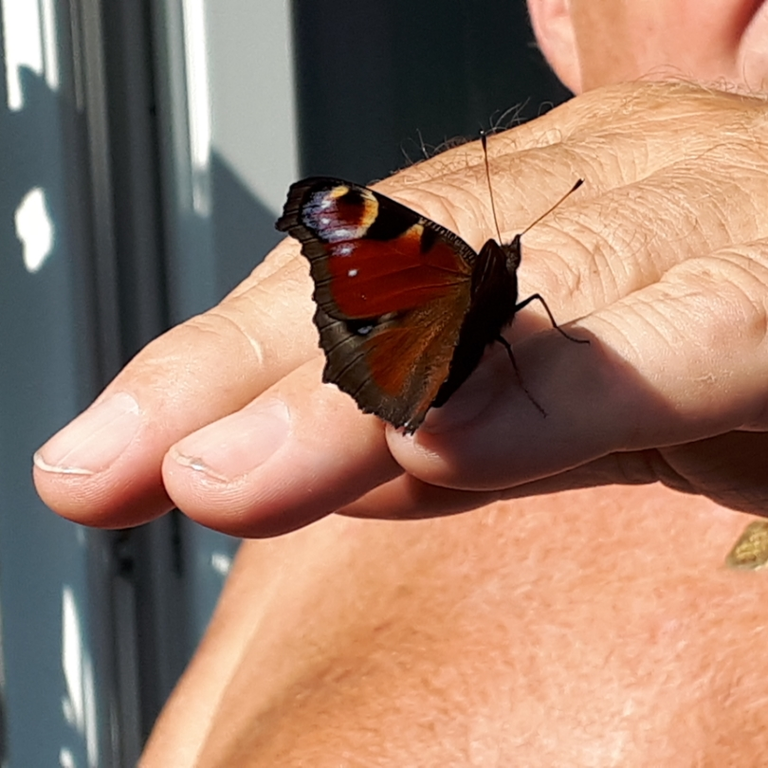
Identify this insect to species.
Aglais io
